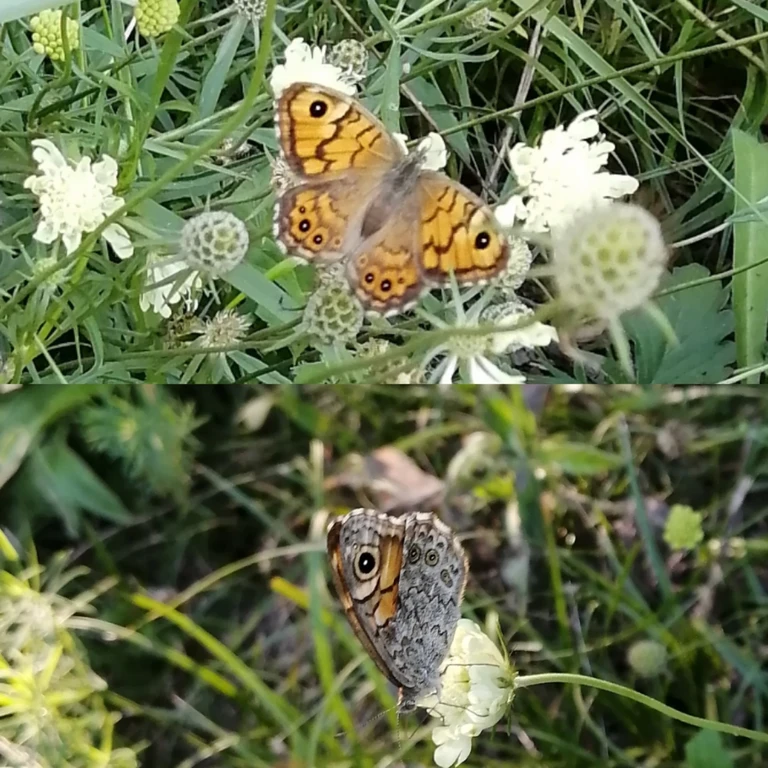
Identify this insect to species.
Lasiommata megera (also Pararge megera)
